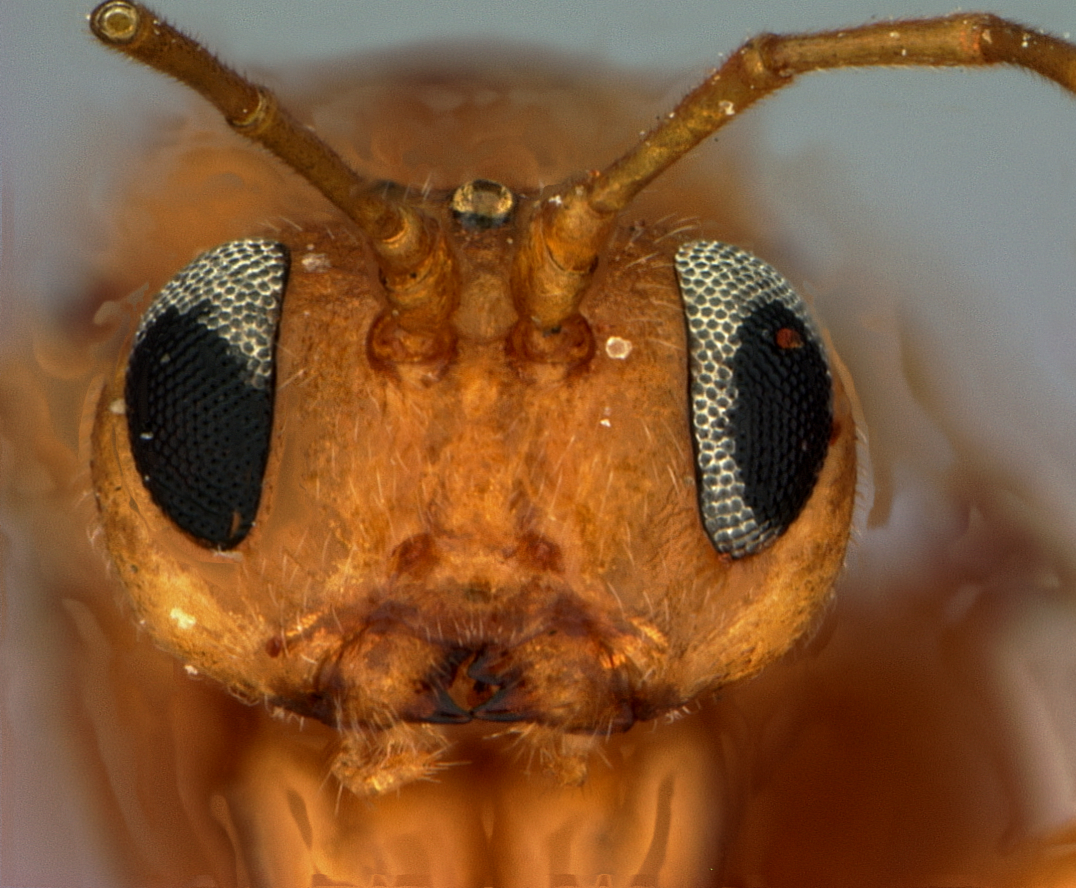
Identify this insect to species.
Cynips plumbea
